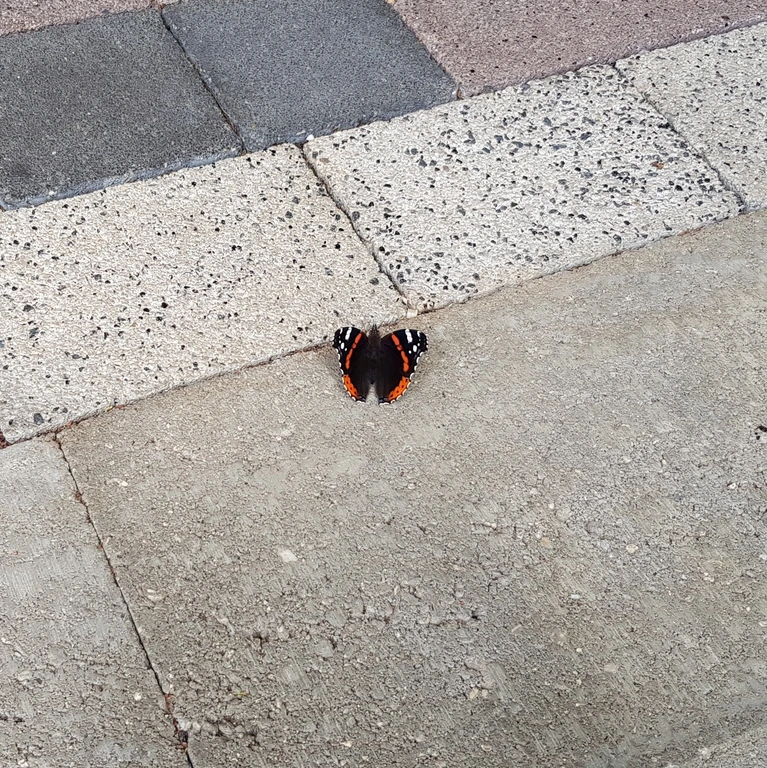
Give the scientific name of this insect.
Vanessa atalanta
